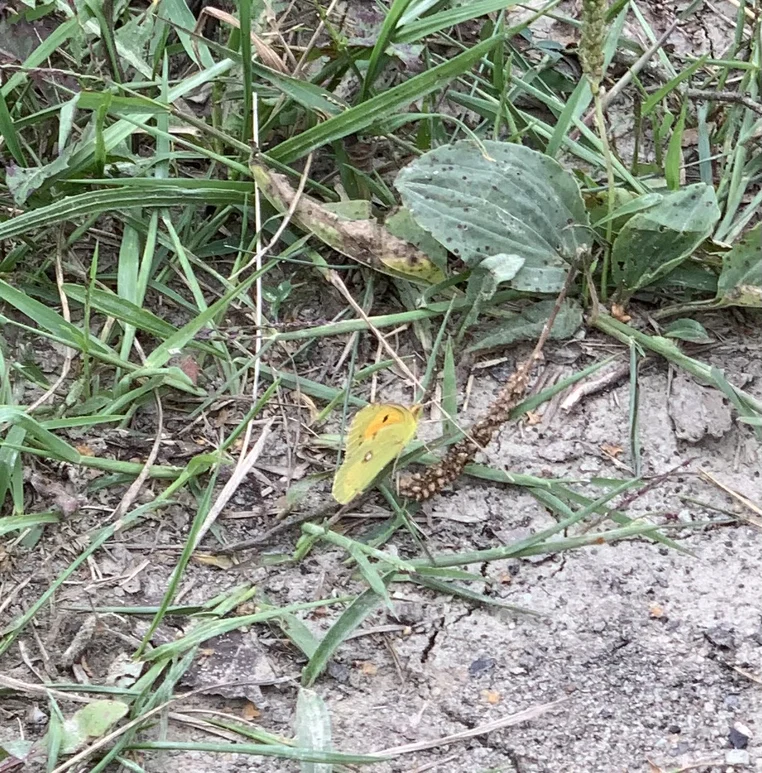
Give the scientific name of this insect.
Colias croceus
